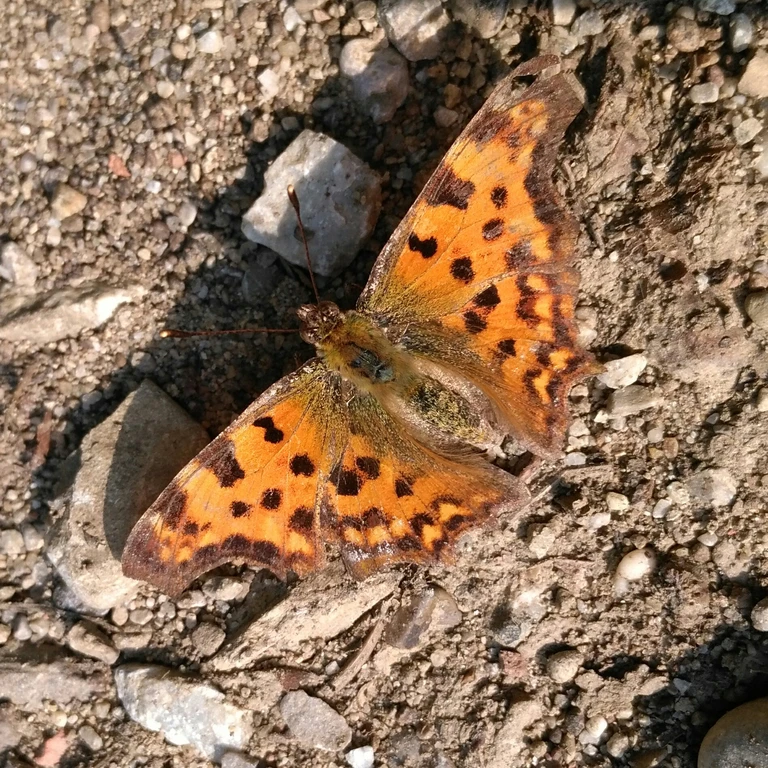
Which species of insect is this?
Polygonia c-album
